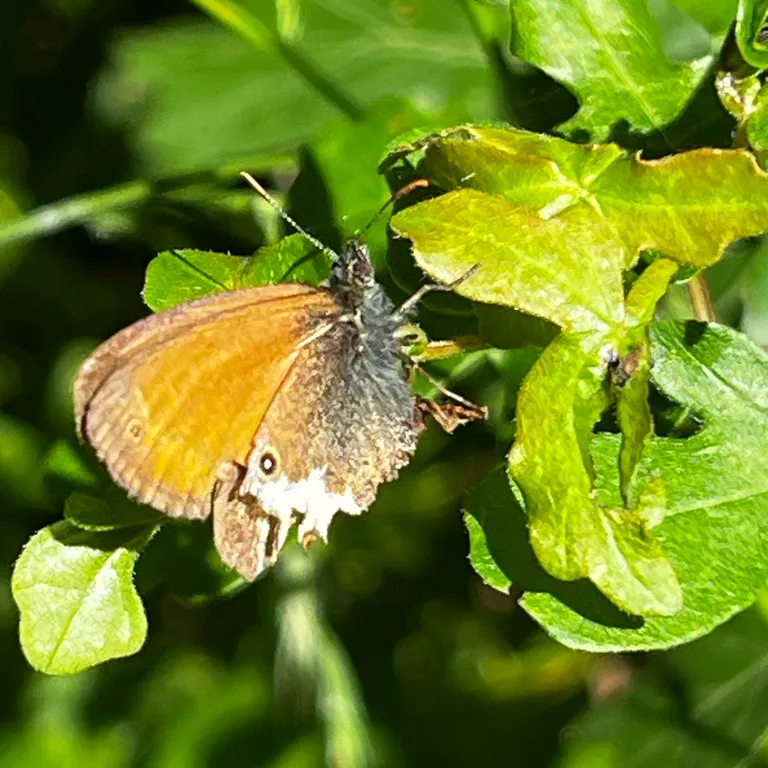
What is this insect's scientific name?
Coenonympha arcania
